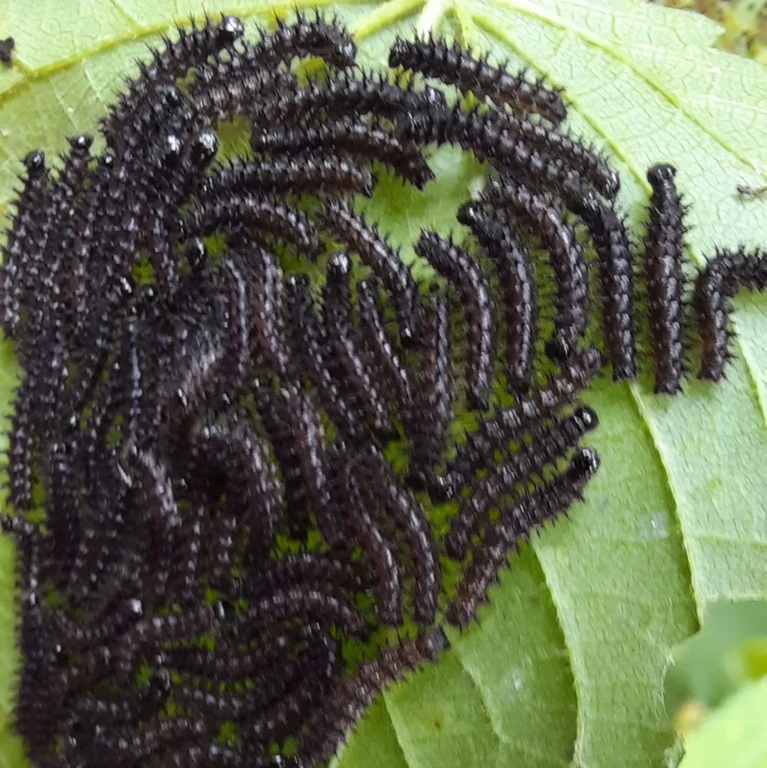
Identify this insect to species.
Araschnia levana
